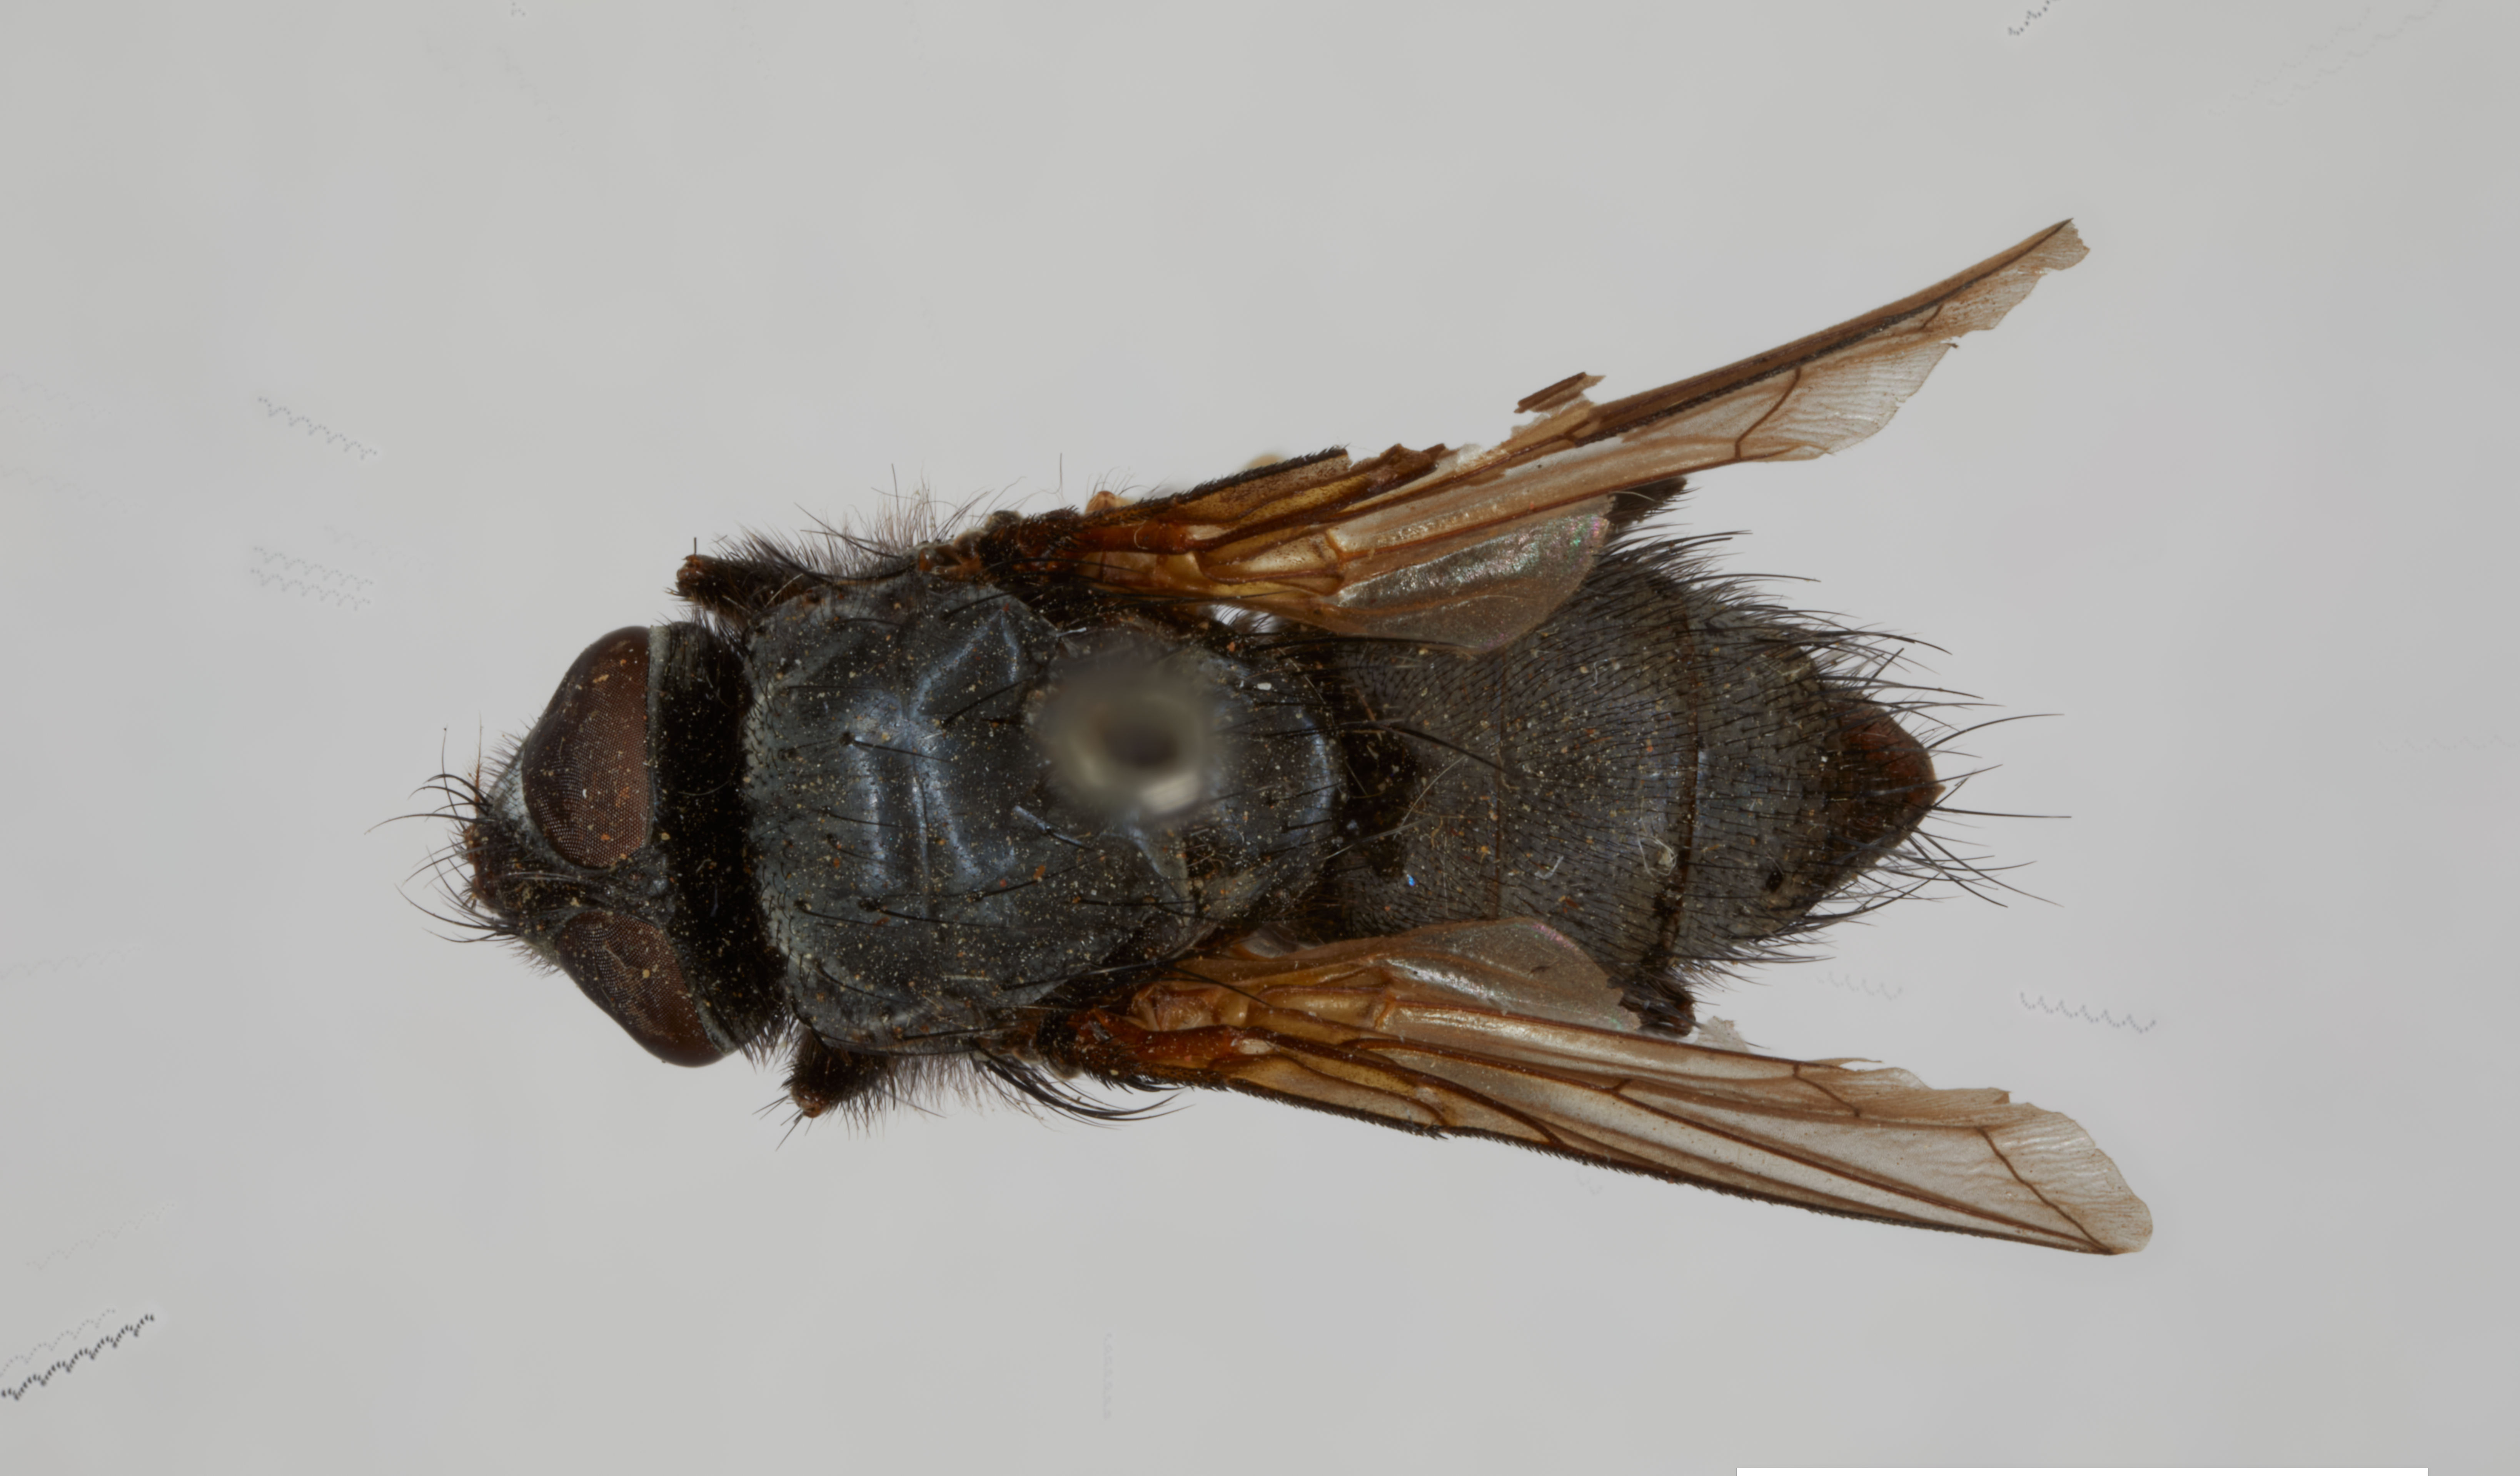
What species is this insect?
Melanodexiopsis tristina (also Melanodexia tristina)
